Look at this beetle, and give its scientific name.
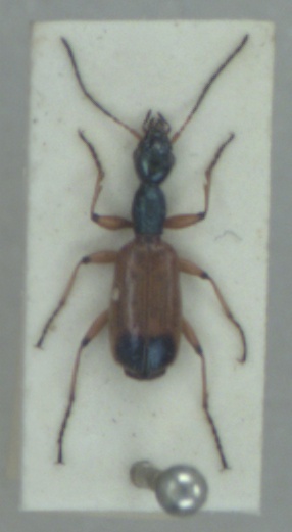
Odacantha melanura
